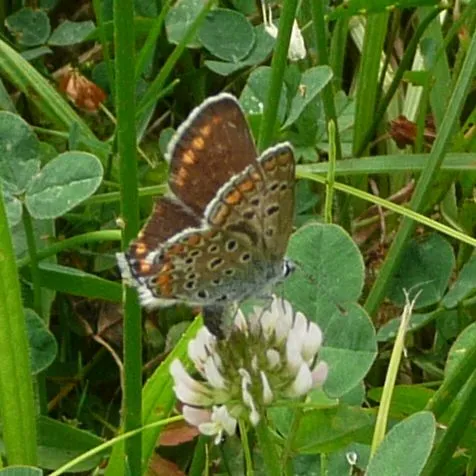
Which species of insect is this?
Polyommatus icarus
